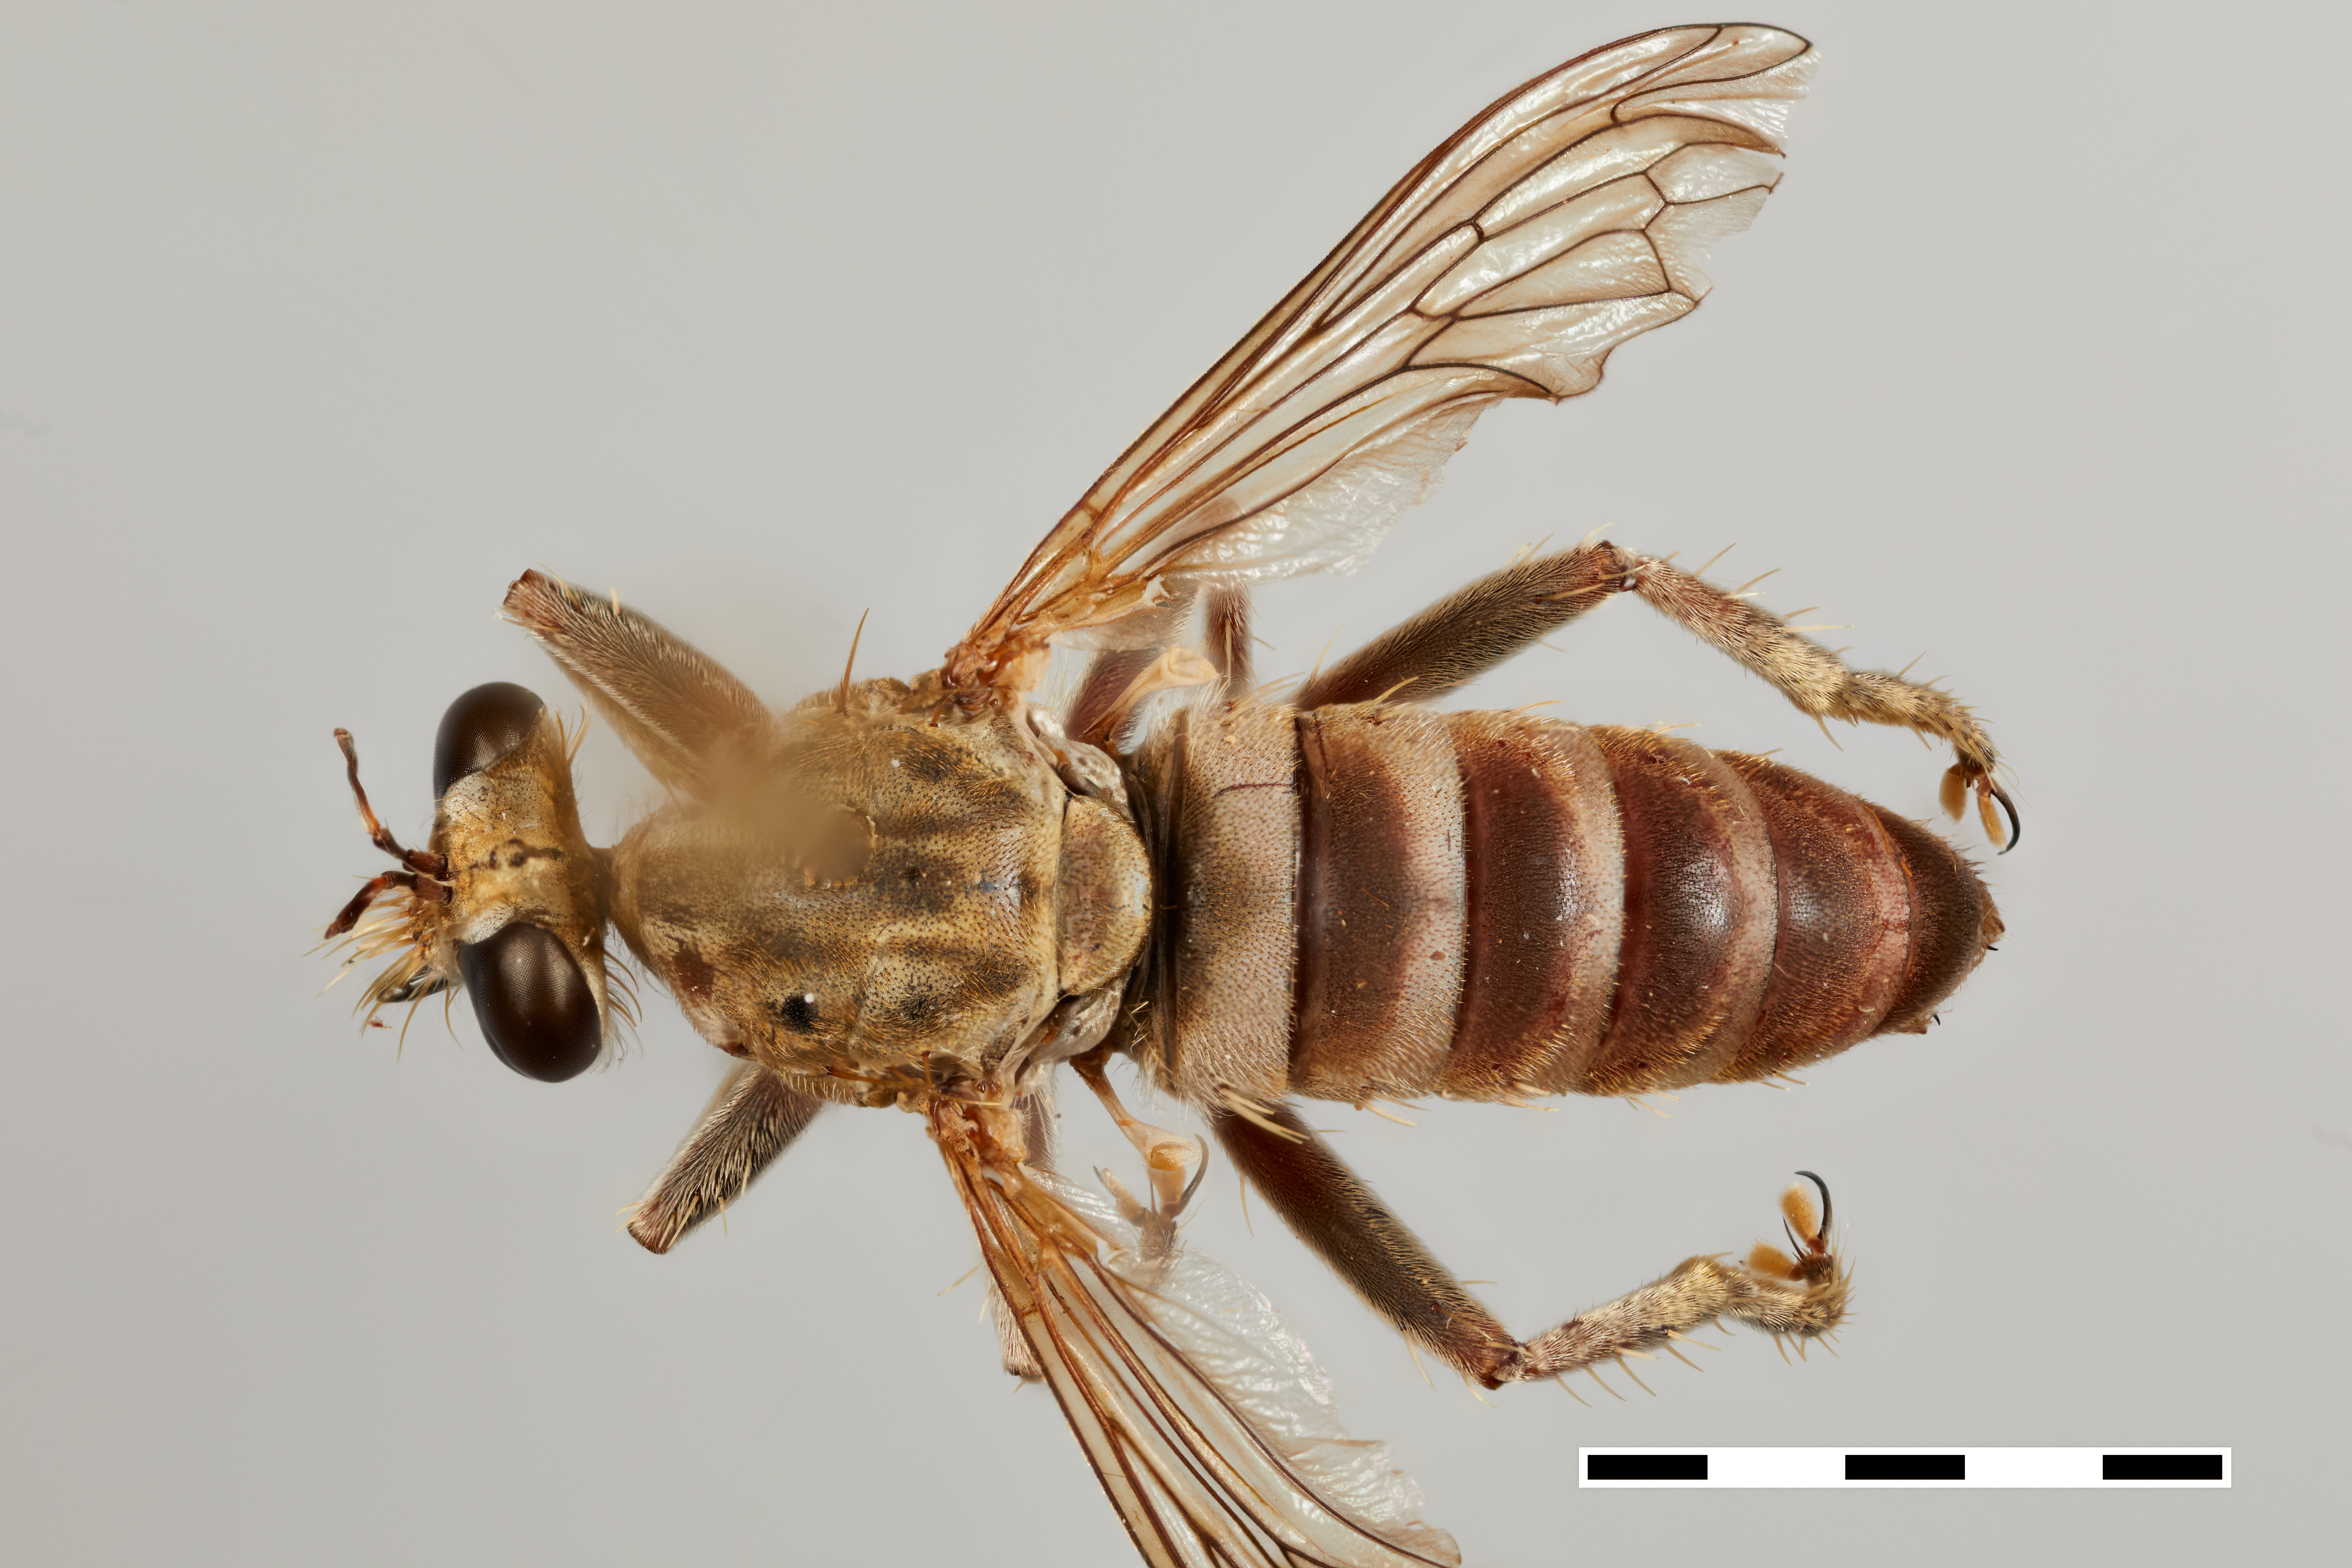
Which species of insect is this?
Laphyctis argenteofasciata
